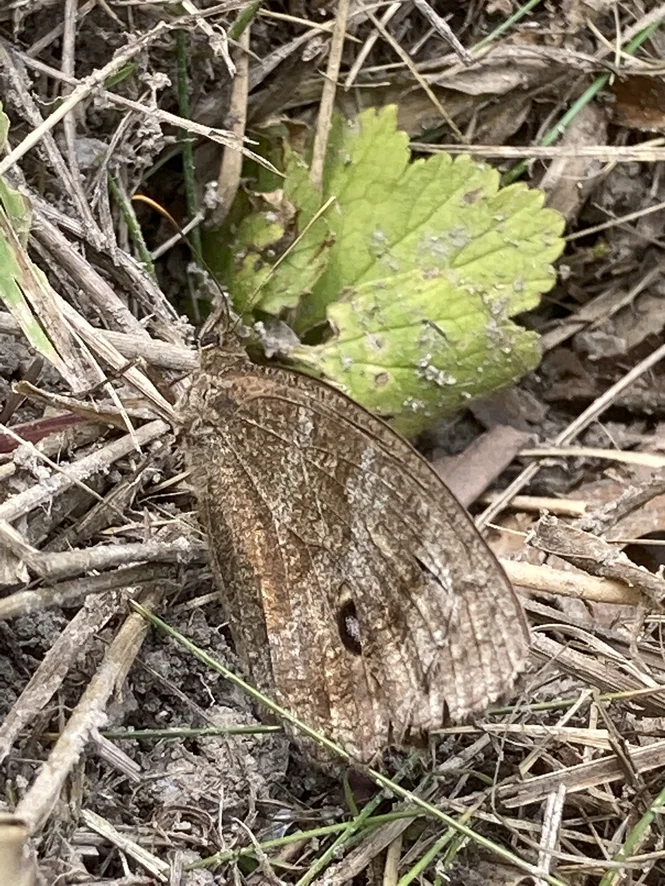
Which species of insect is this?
Minois dryas
